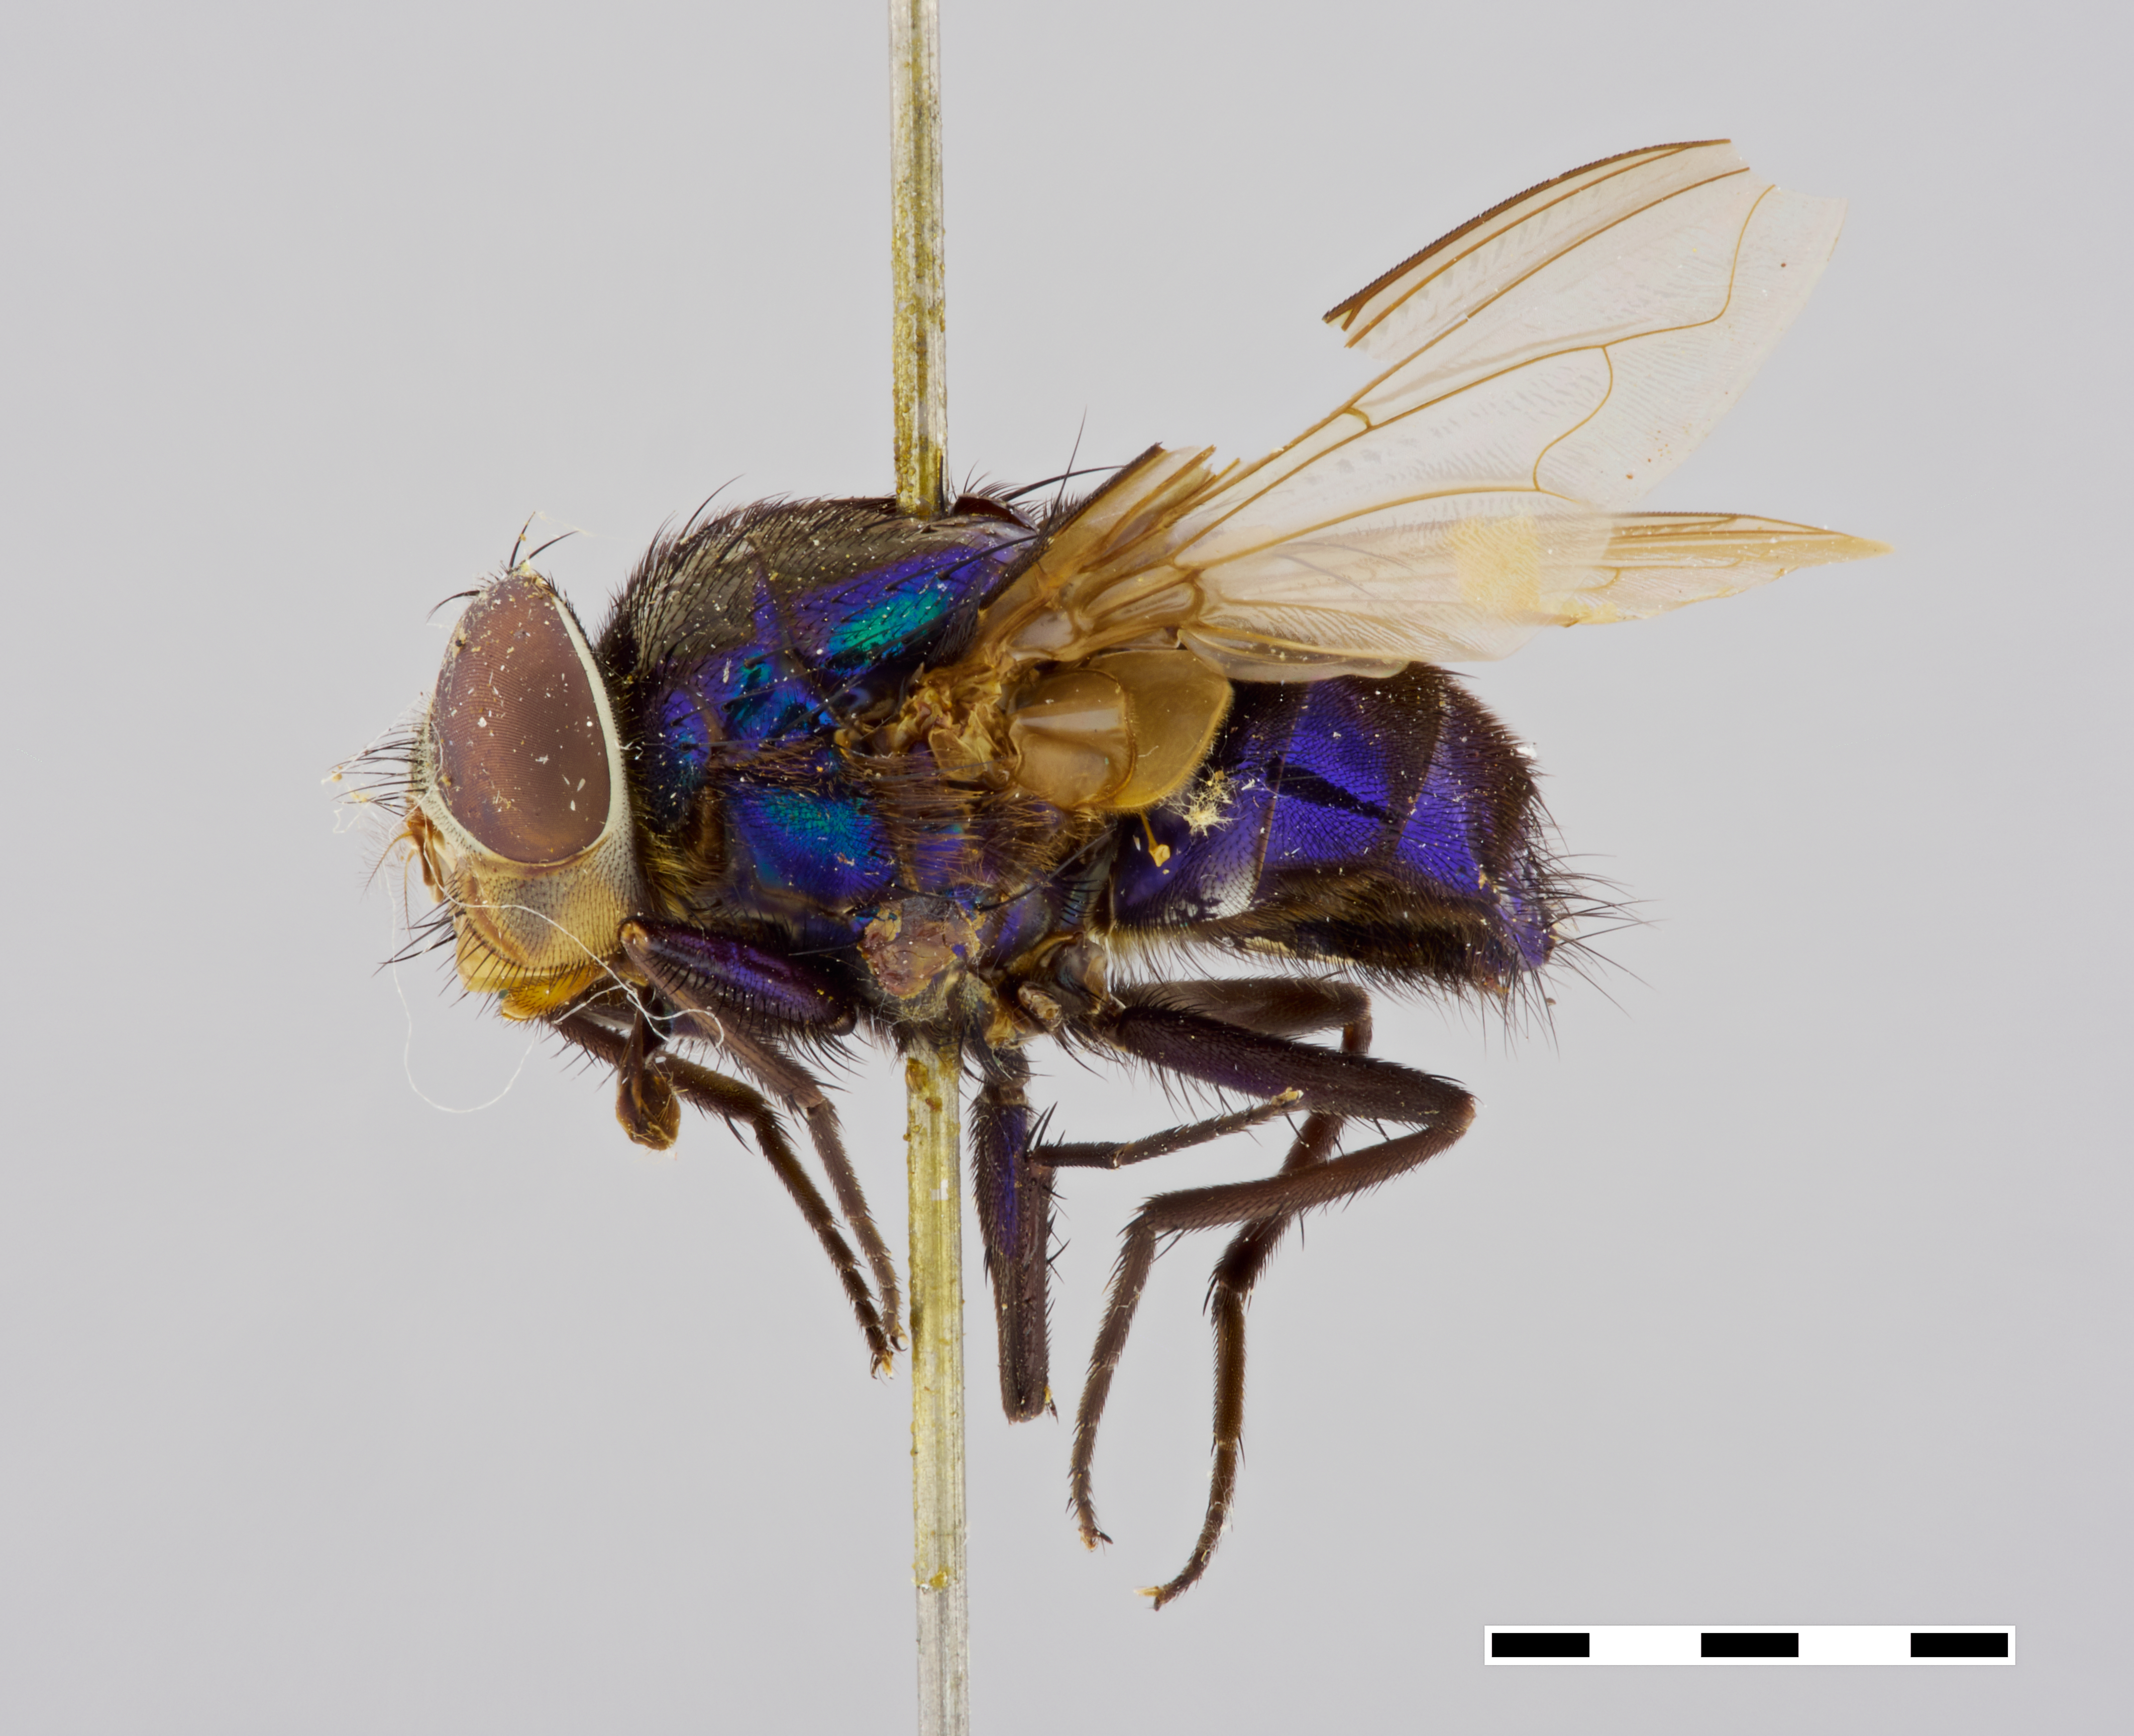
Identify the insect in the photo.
Isomyia iris
